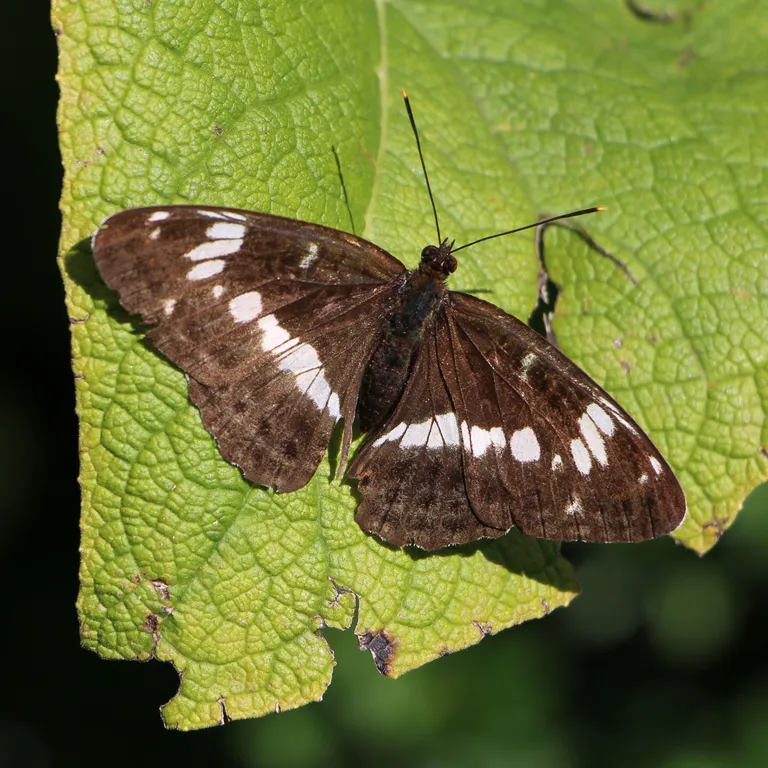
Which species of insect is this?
Limenitis camilla (also Ladoga camilla)
